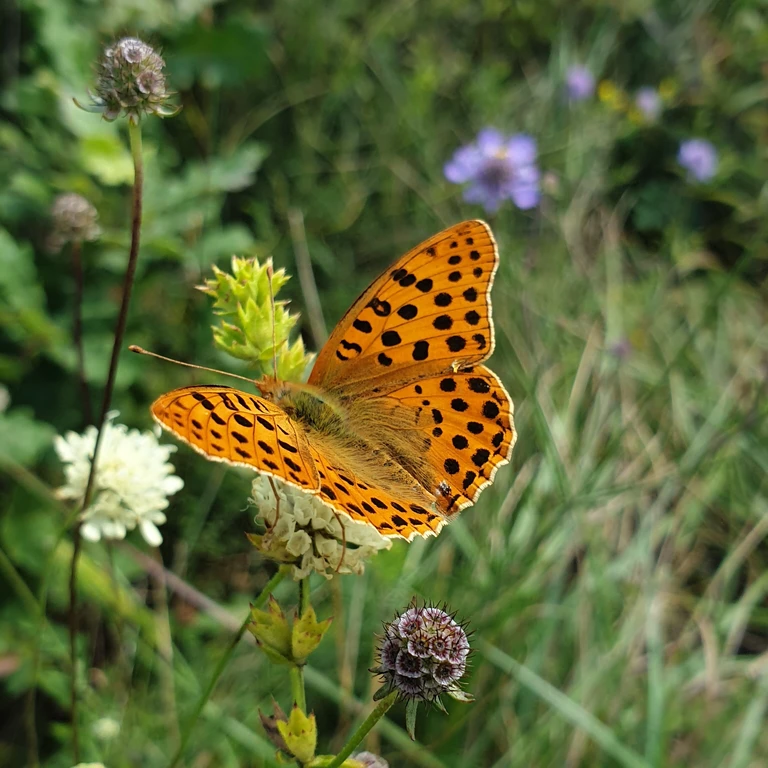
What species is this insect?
Issoria lathonia
